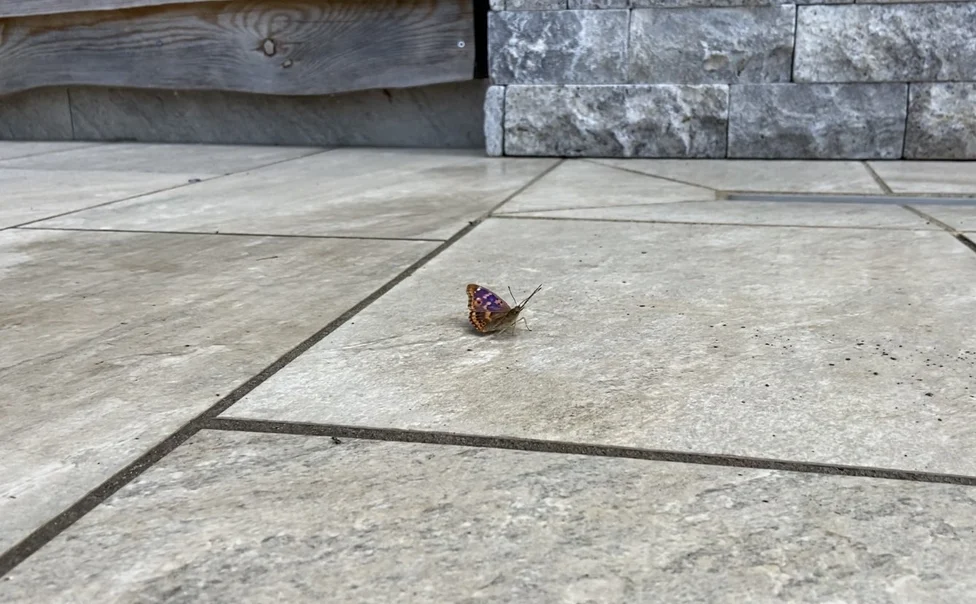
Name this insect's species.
Apatura ilia
